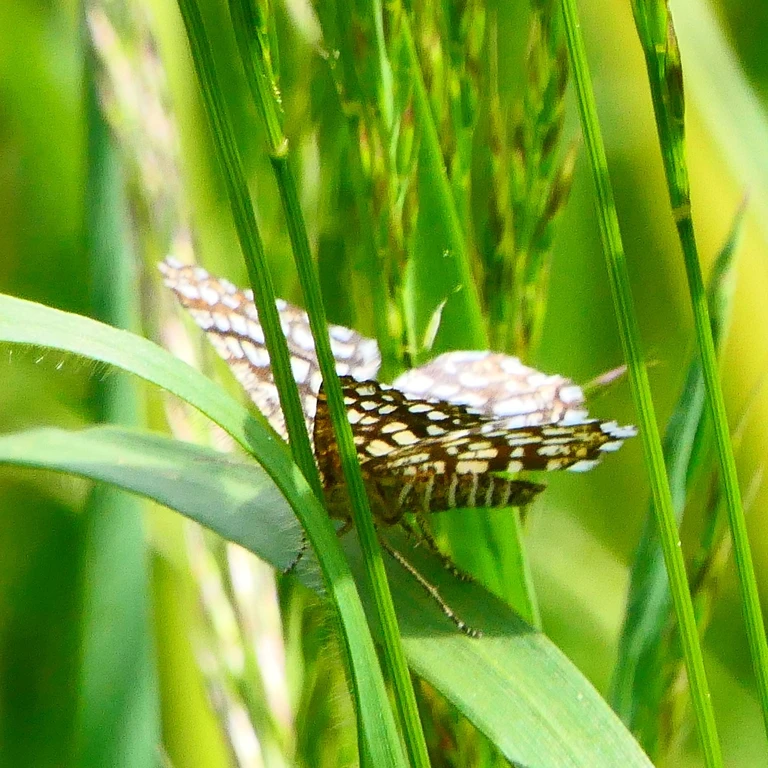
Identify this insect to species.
Chiasmia clathrata
